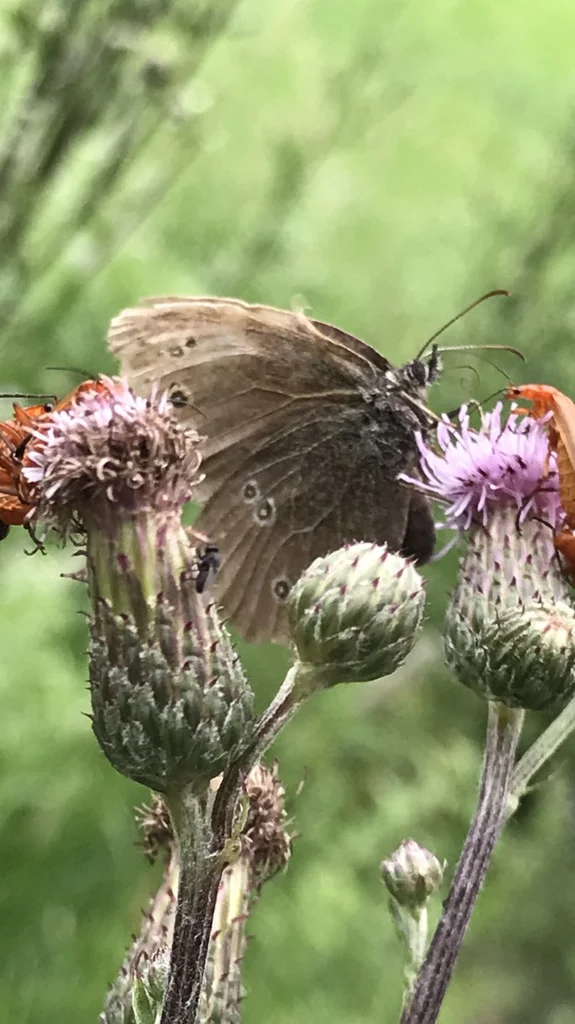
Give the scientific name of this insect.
Aphantopus hyperantus
